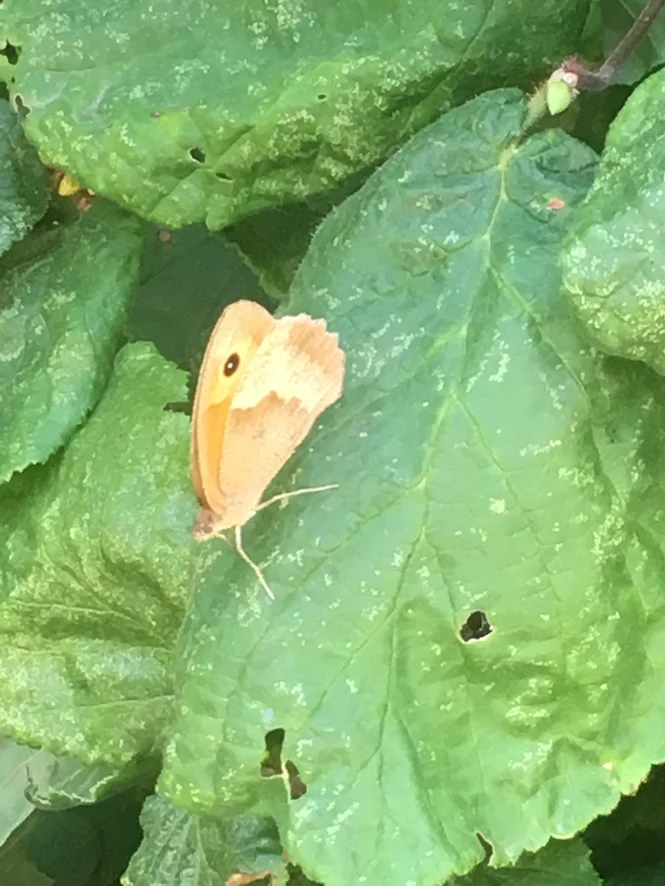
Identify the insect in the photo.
Maniola jurtina
